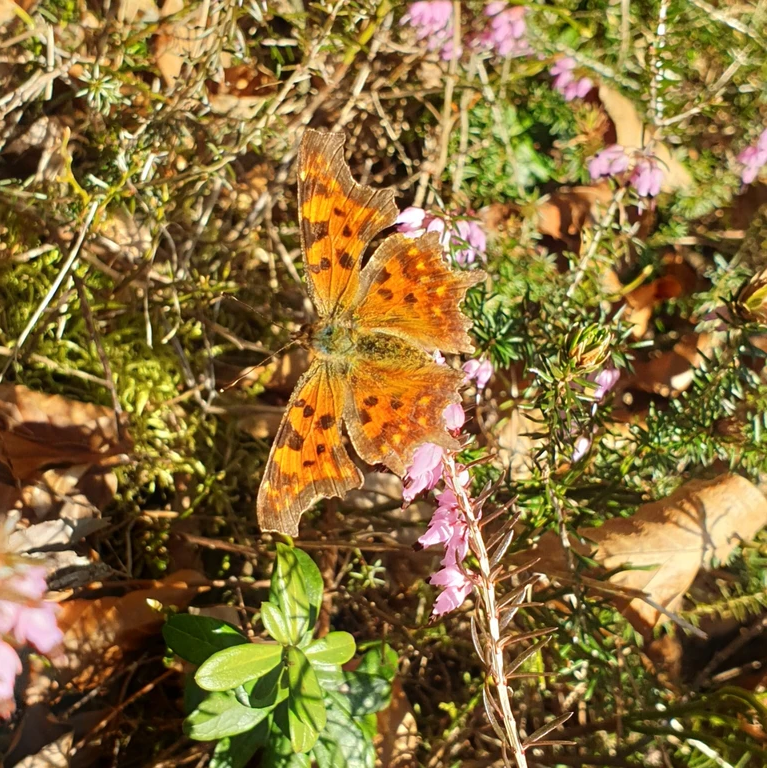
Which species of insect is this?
Polygonia c-album
